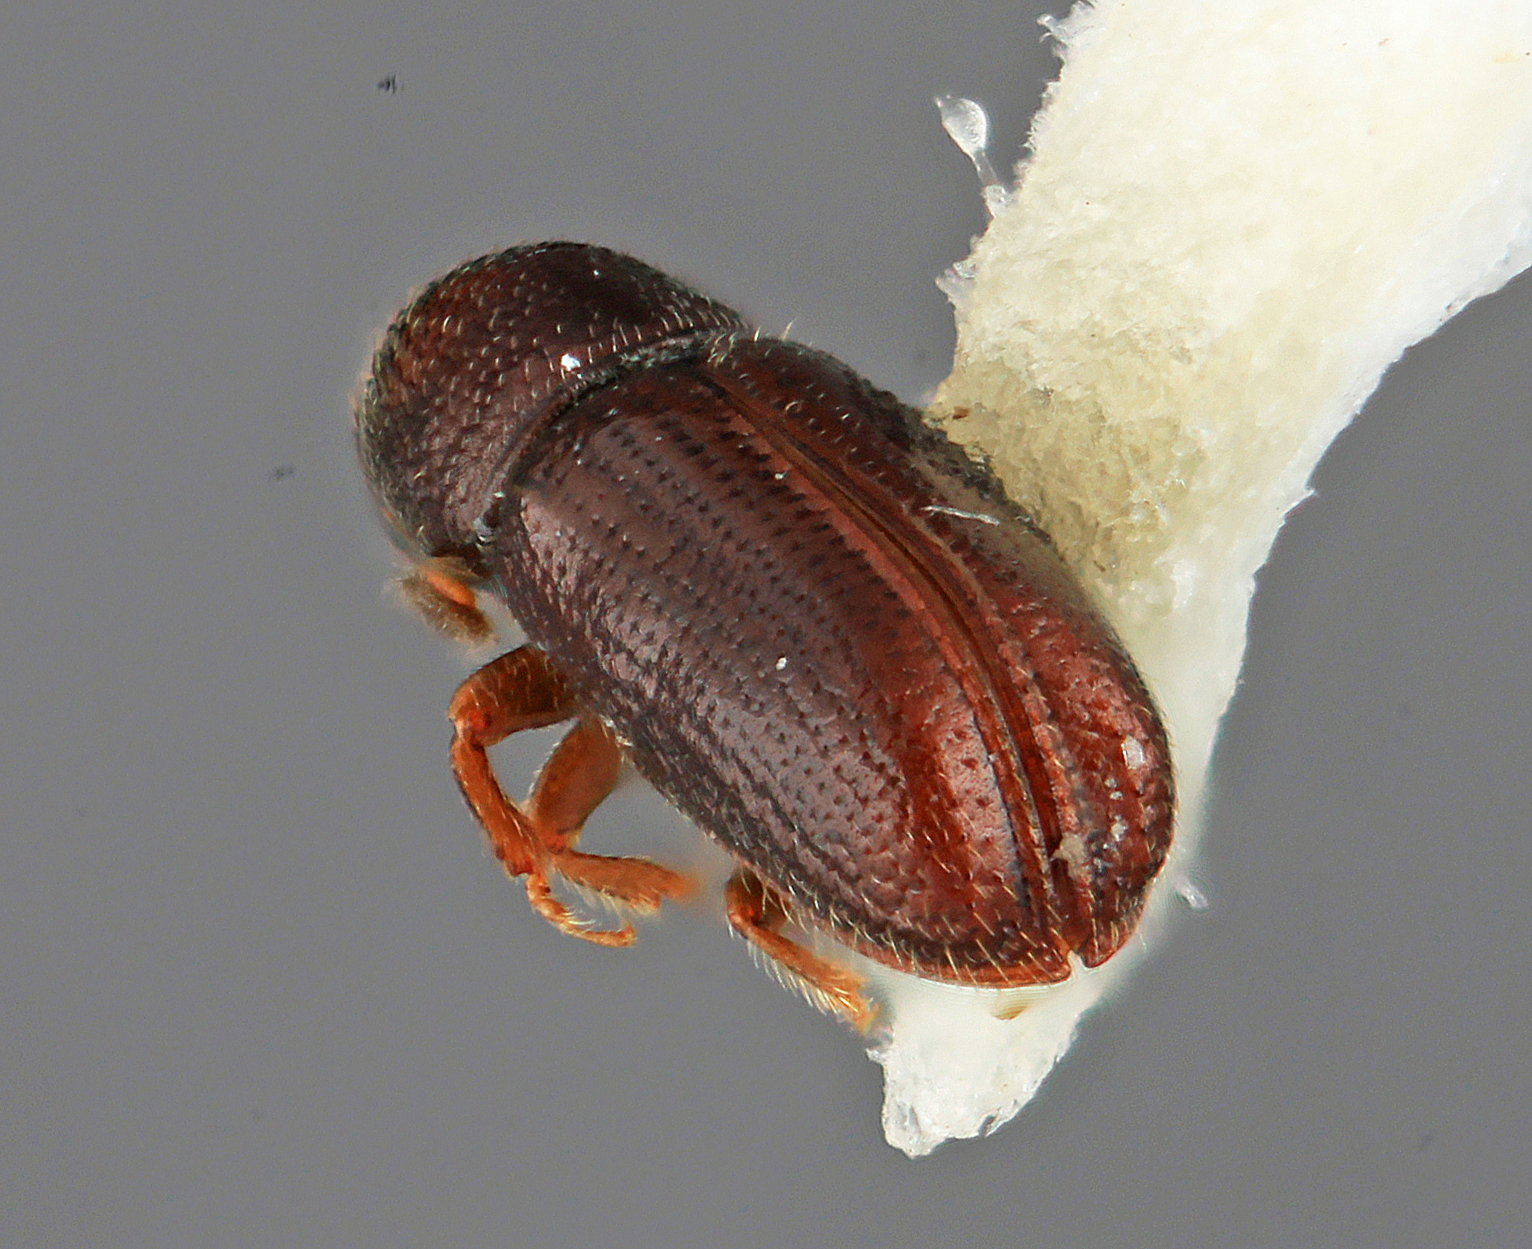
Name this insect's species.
Araptus spiculatus
